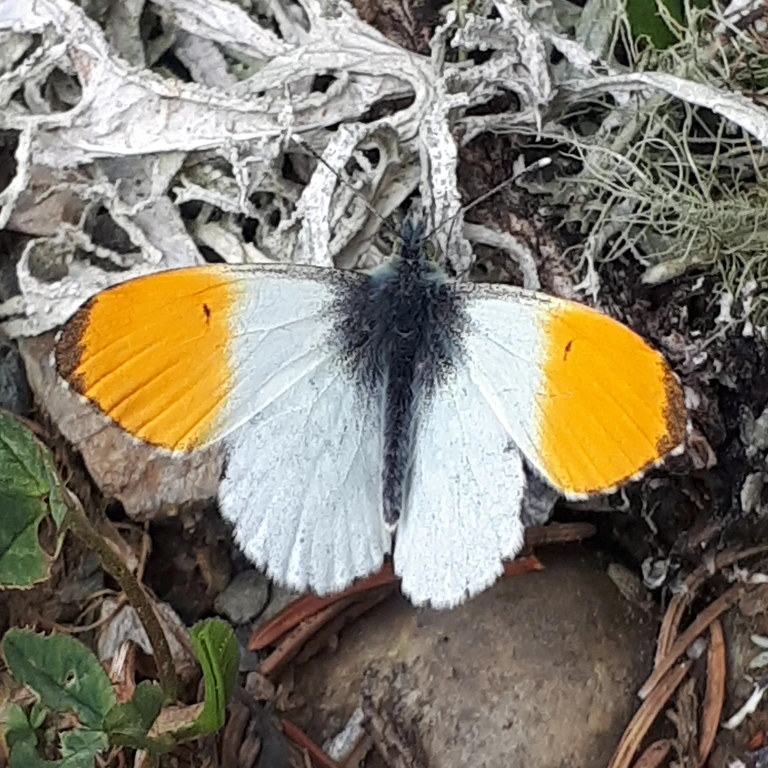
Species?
Anthocharis cardamines
